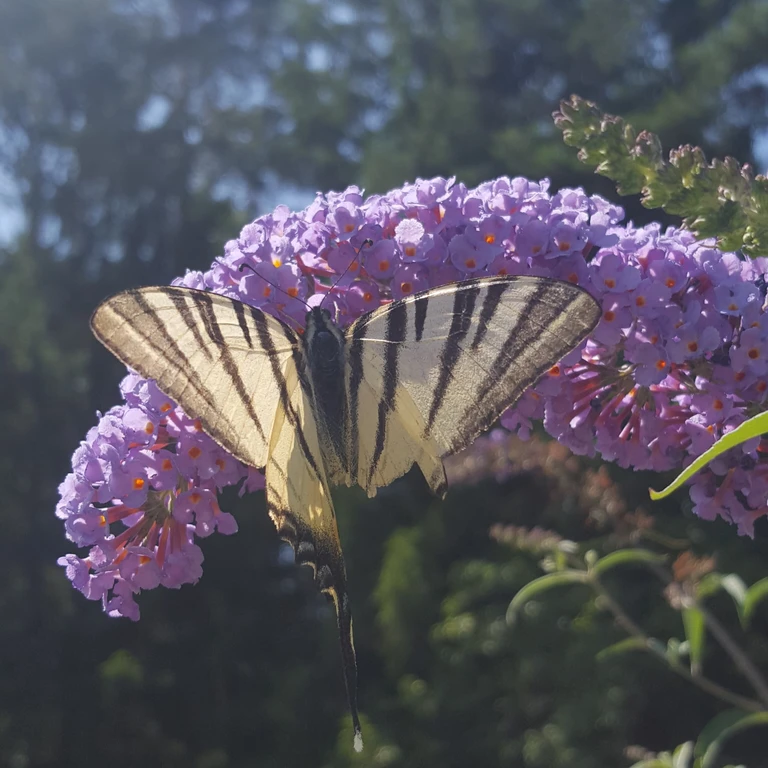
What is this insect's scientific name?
Iphiclides podalirius
